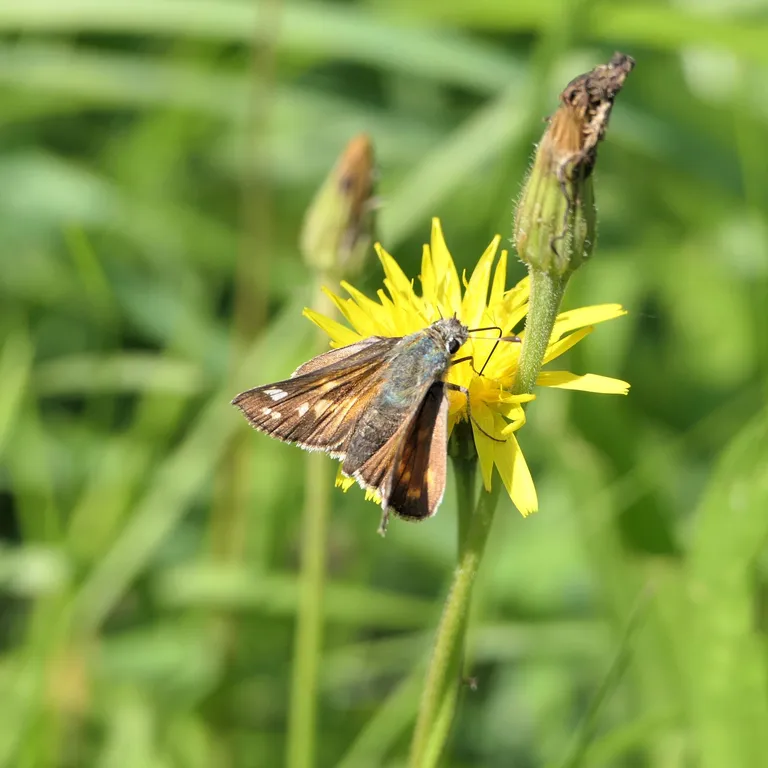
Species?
Hesperia comma
